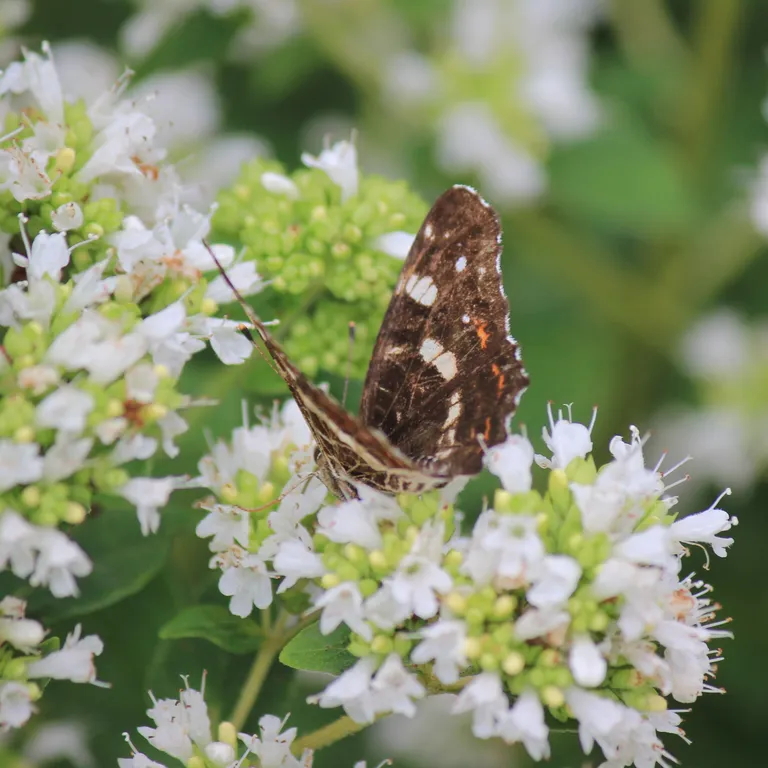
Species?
Araschnia levana
